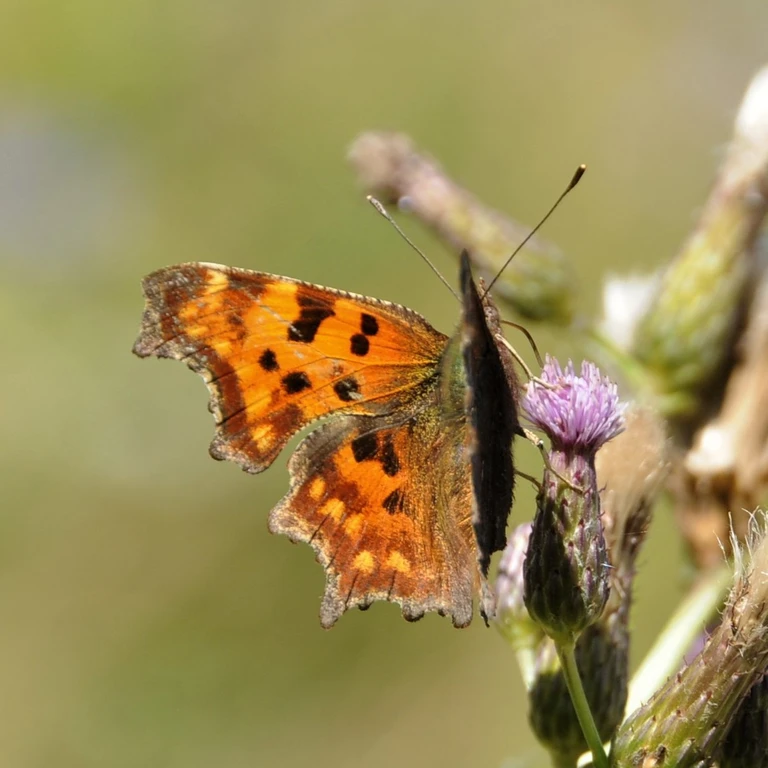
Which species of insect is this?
Polygonia c-album
